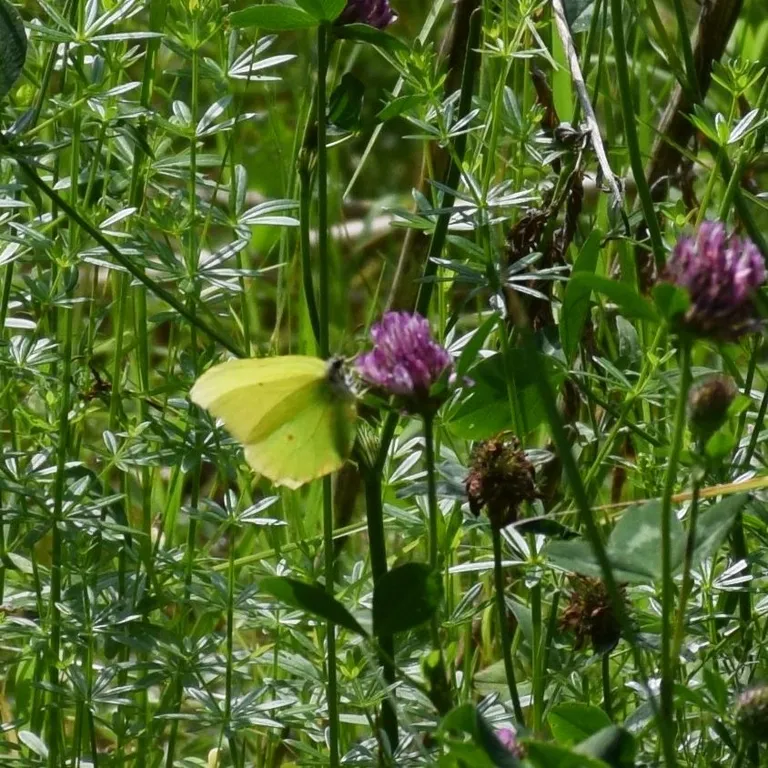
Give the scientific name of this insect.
Gonepteryx rhamni
